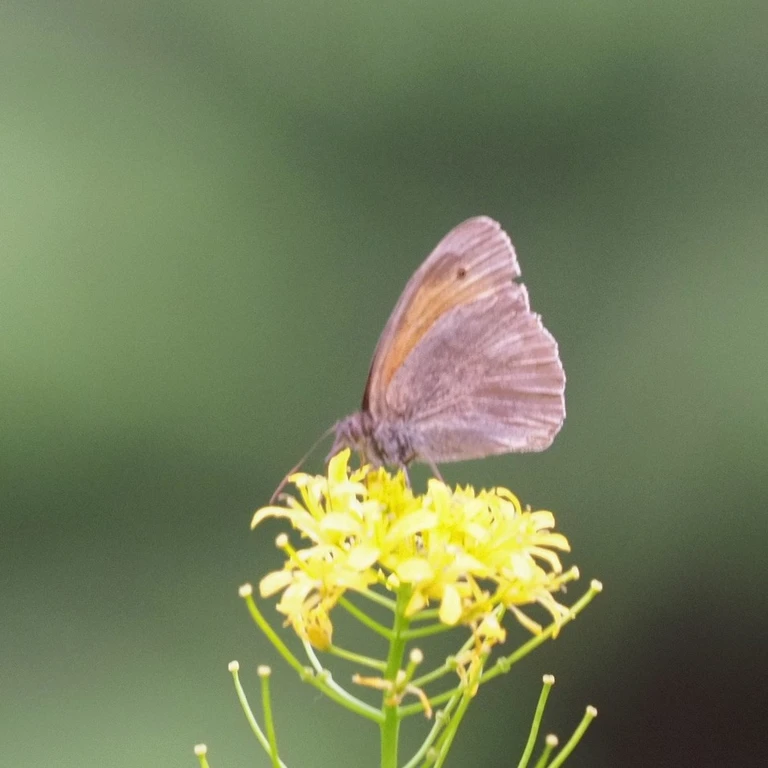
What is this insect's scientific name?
Maniola jurtina
